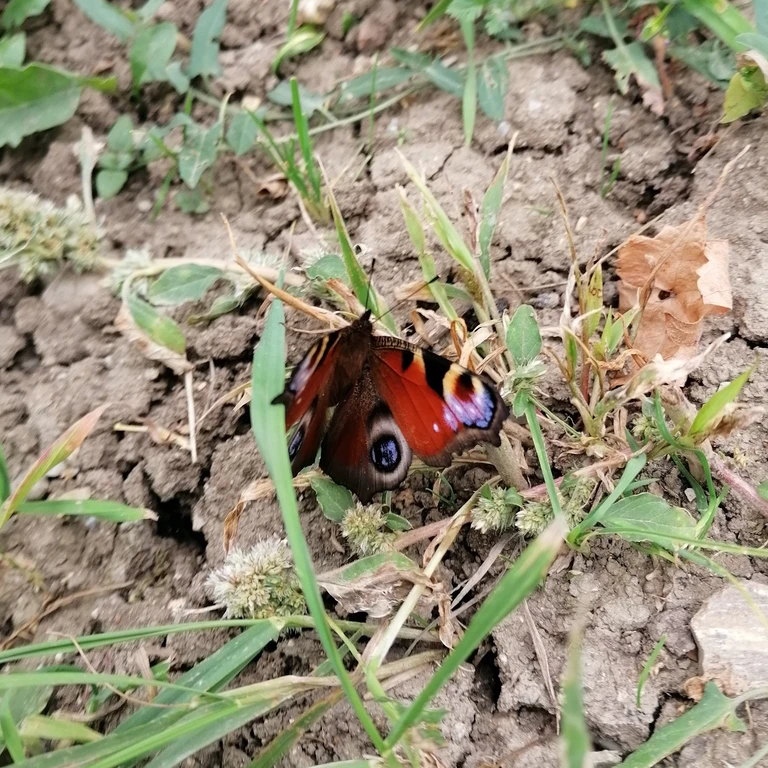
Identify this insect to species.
Aglais io
